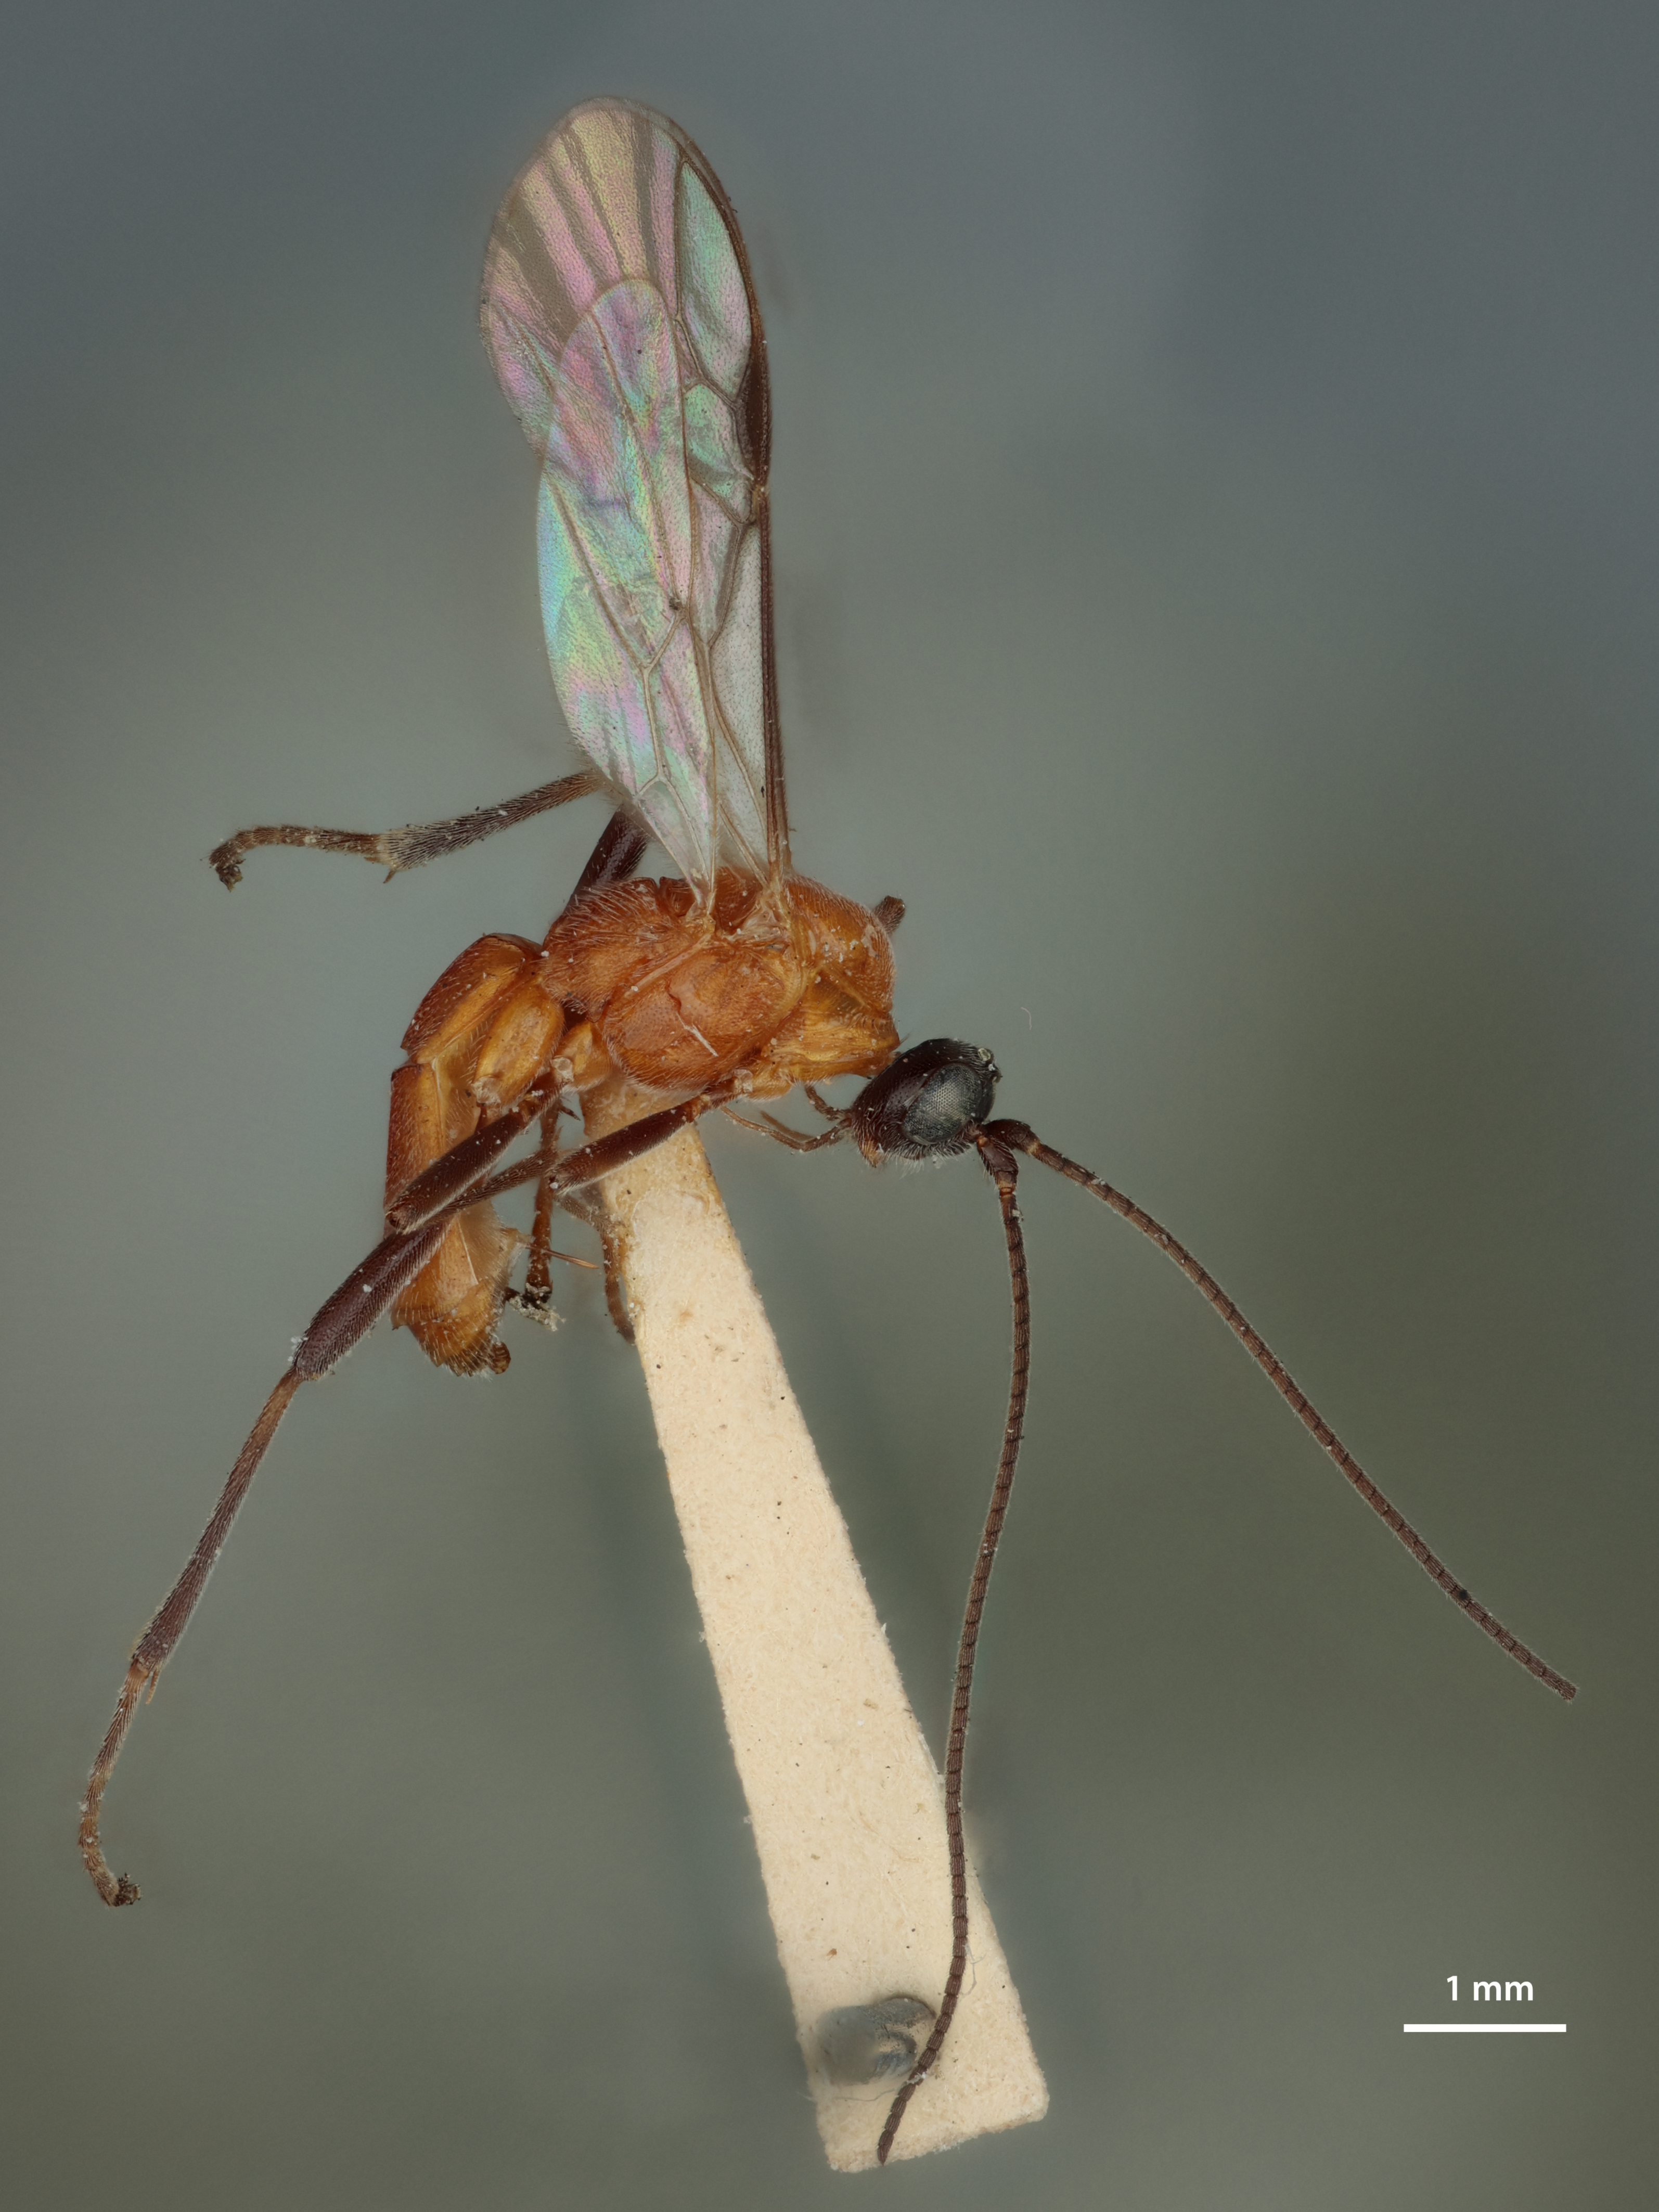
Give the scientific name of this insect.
Rogas rufocoxalis
